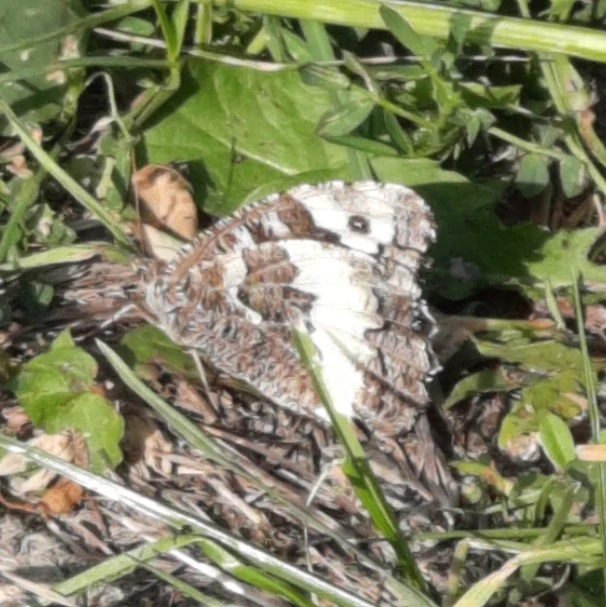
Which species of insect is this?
Brintesia circe
